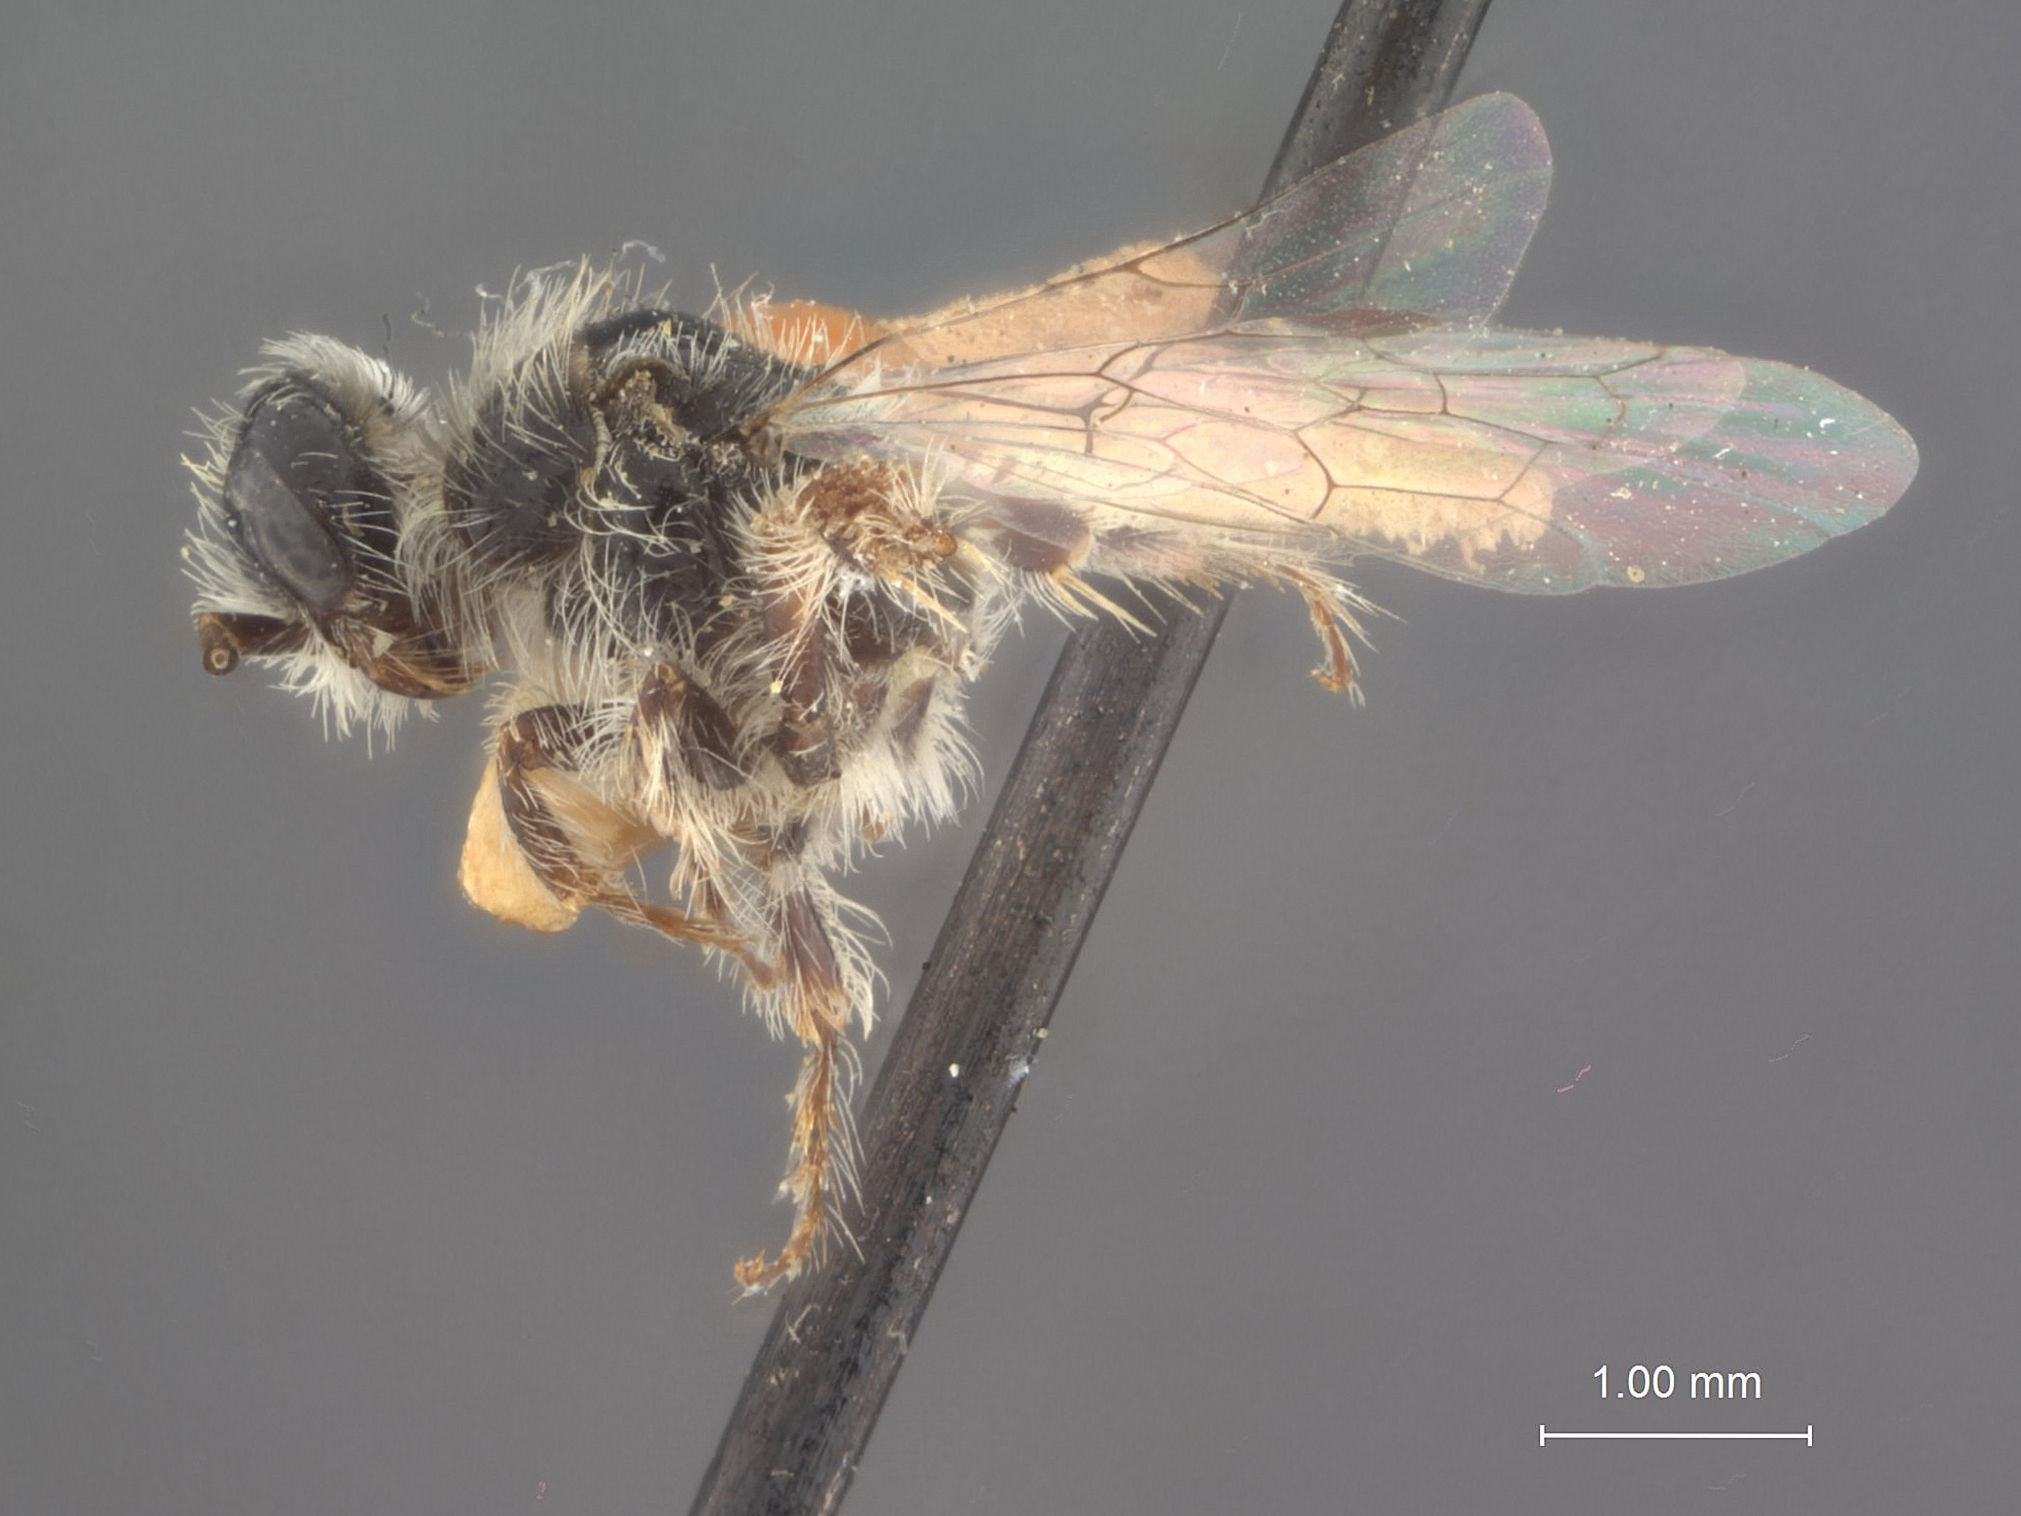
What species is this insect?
Lalapa lusa
